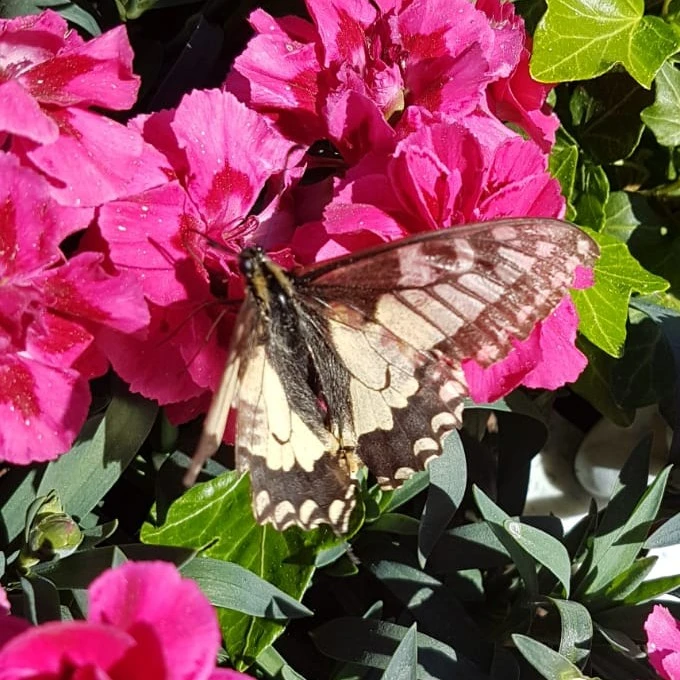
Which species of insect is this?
Papilio machaon
